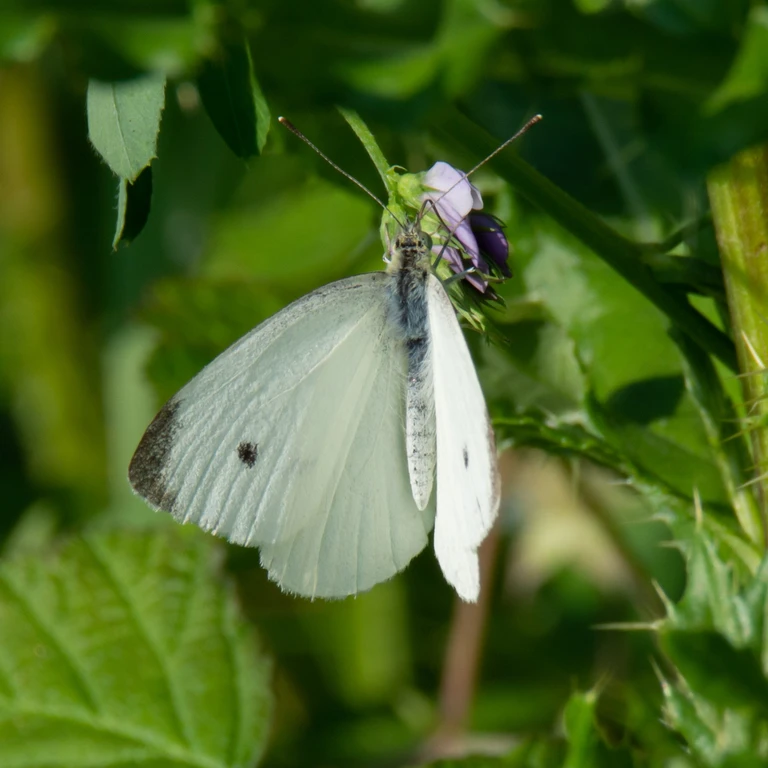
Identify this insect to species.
Pieris rapae
